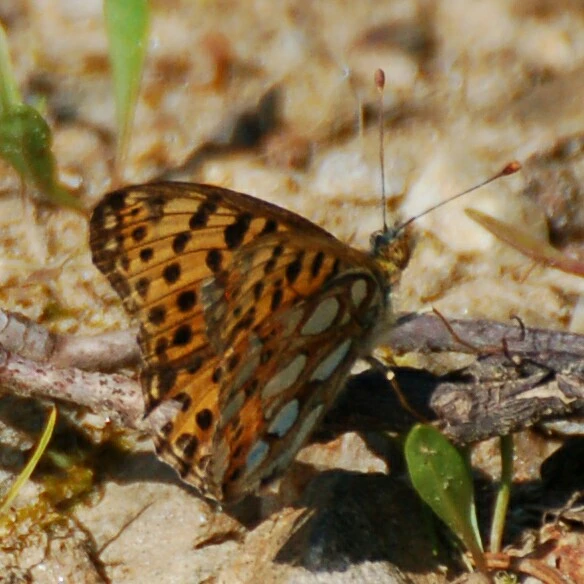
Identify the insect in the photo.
Issoria lathonia
